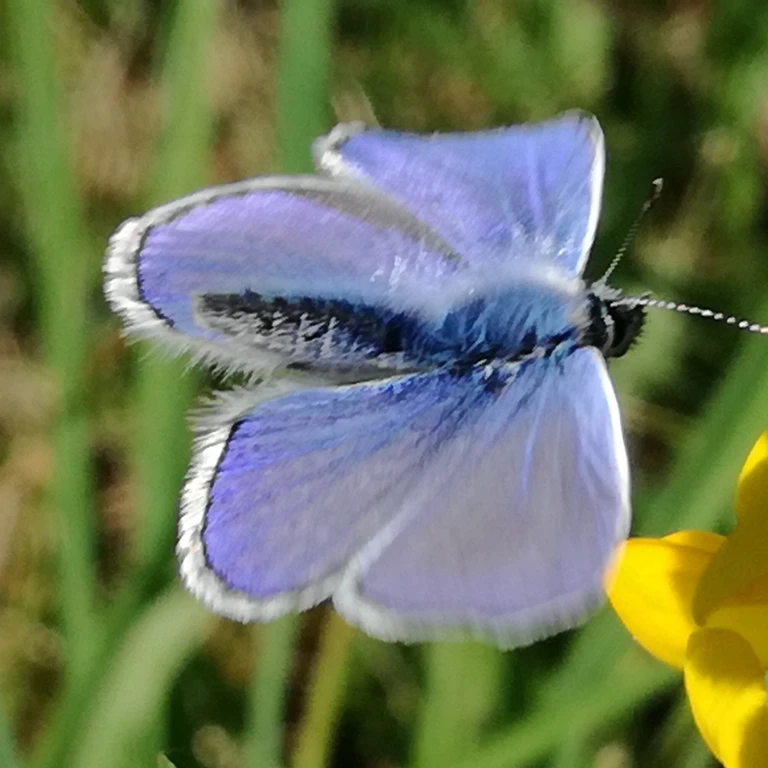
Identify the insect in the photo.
Polyommatus icarus
